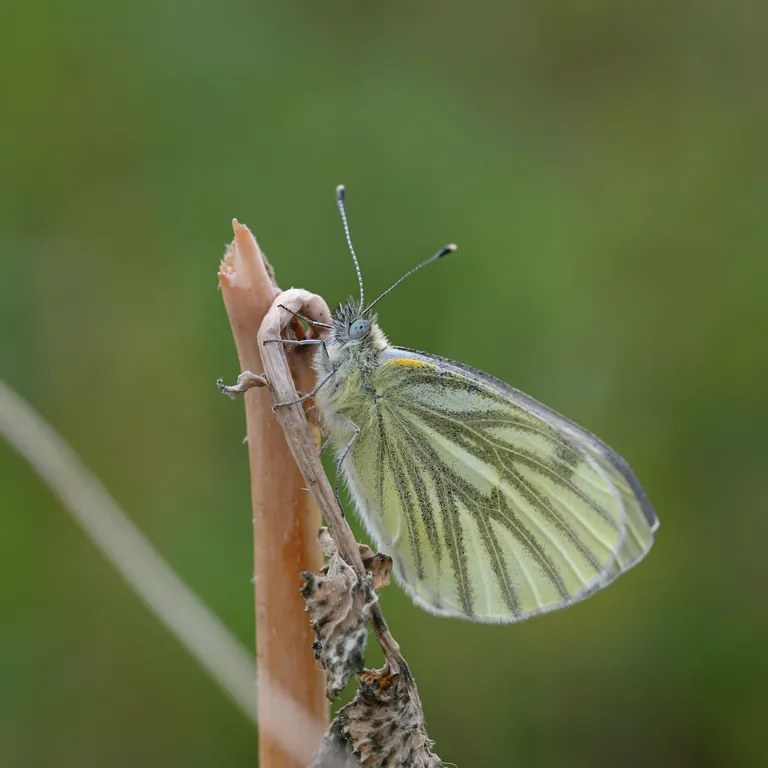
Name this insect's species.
Pieris napi
